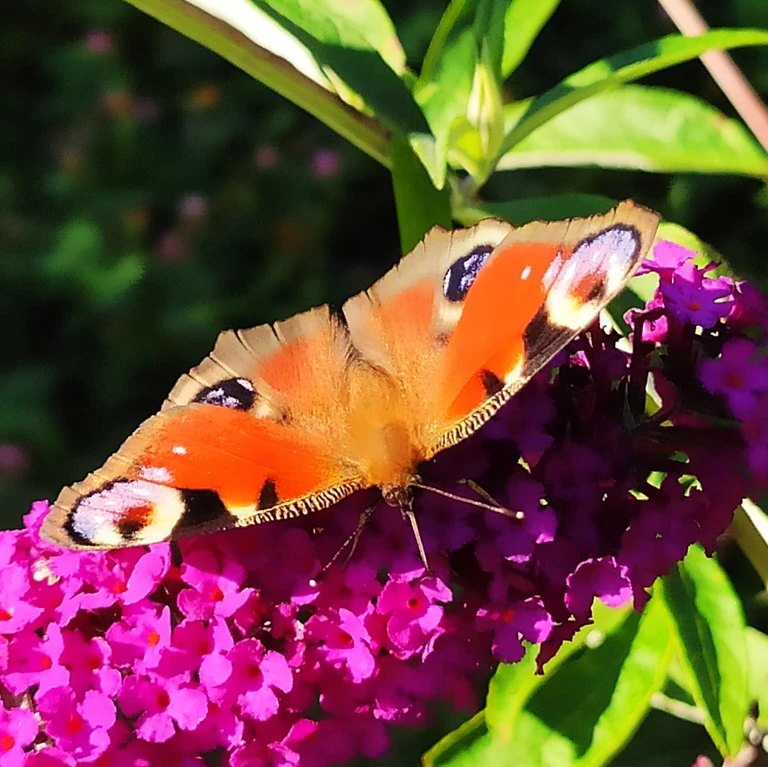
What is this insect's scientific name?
Aglais io
